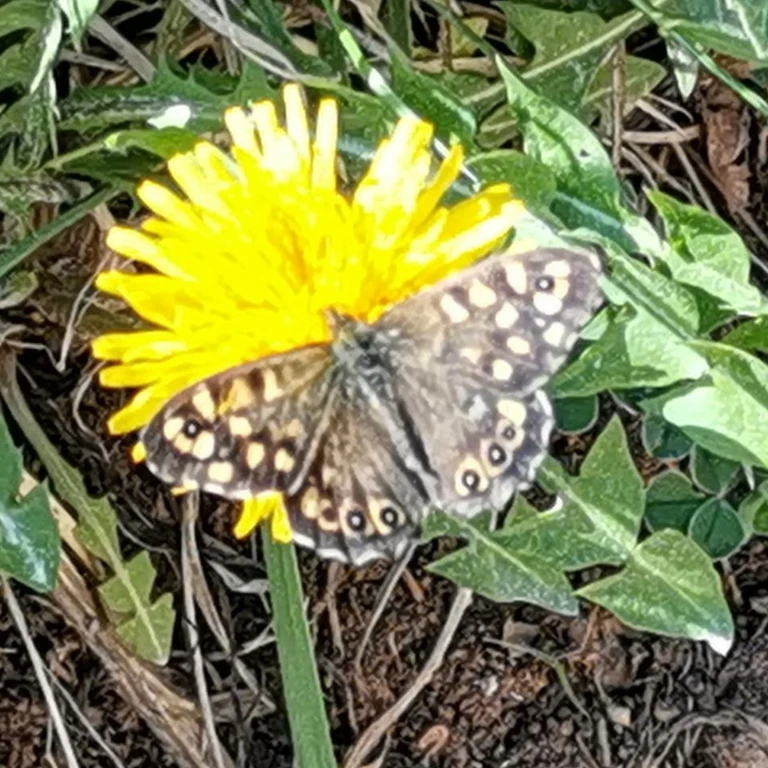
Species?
Pararge aegeria
